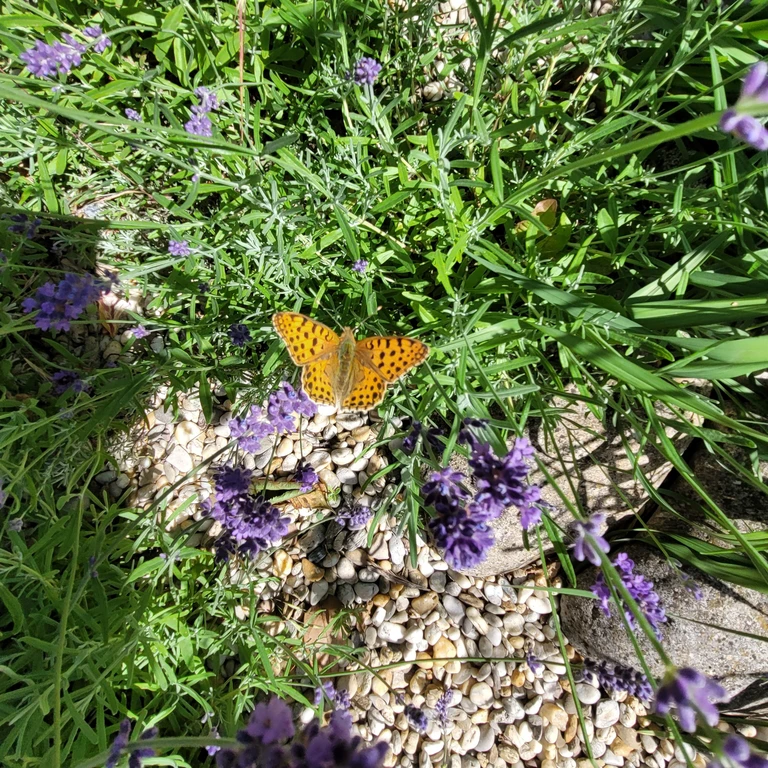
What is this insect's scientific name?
Issoria lathonia
